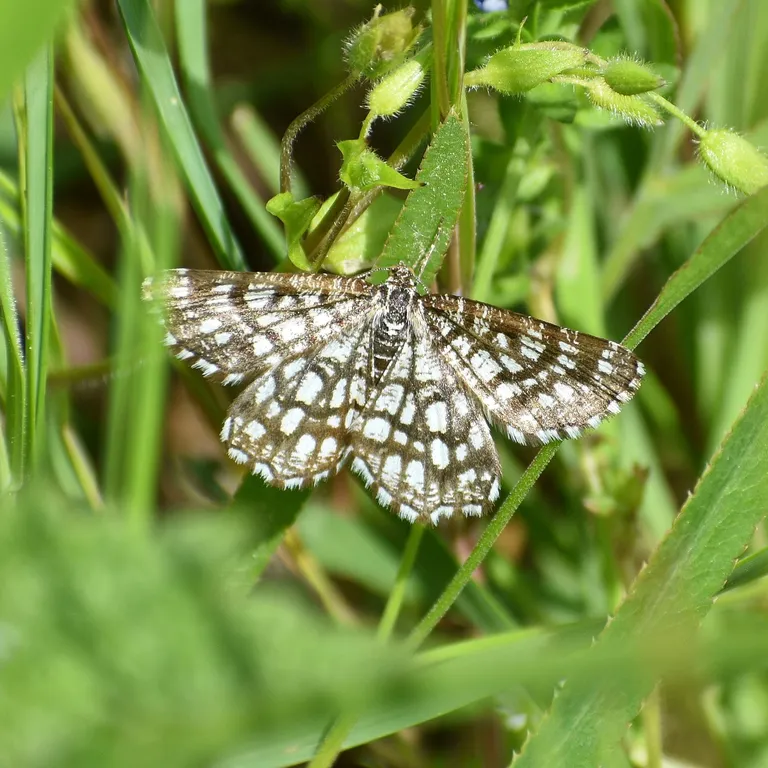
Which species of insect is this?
Chiasmia clathrata
